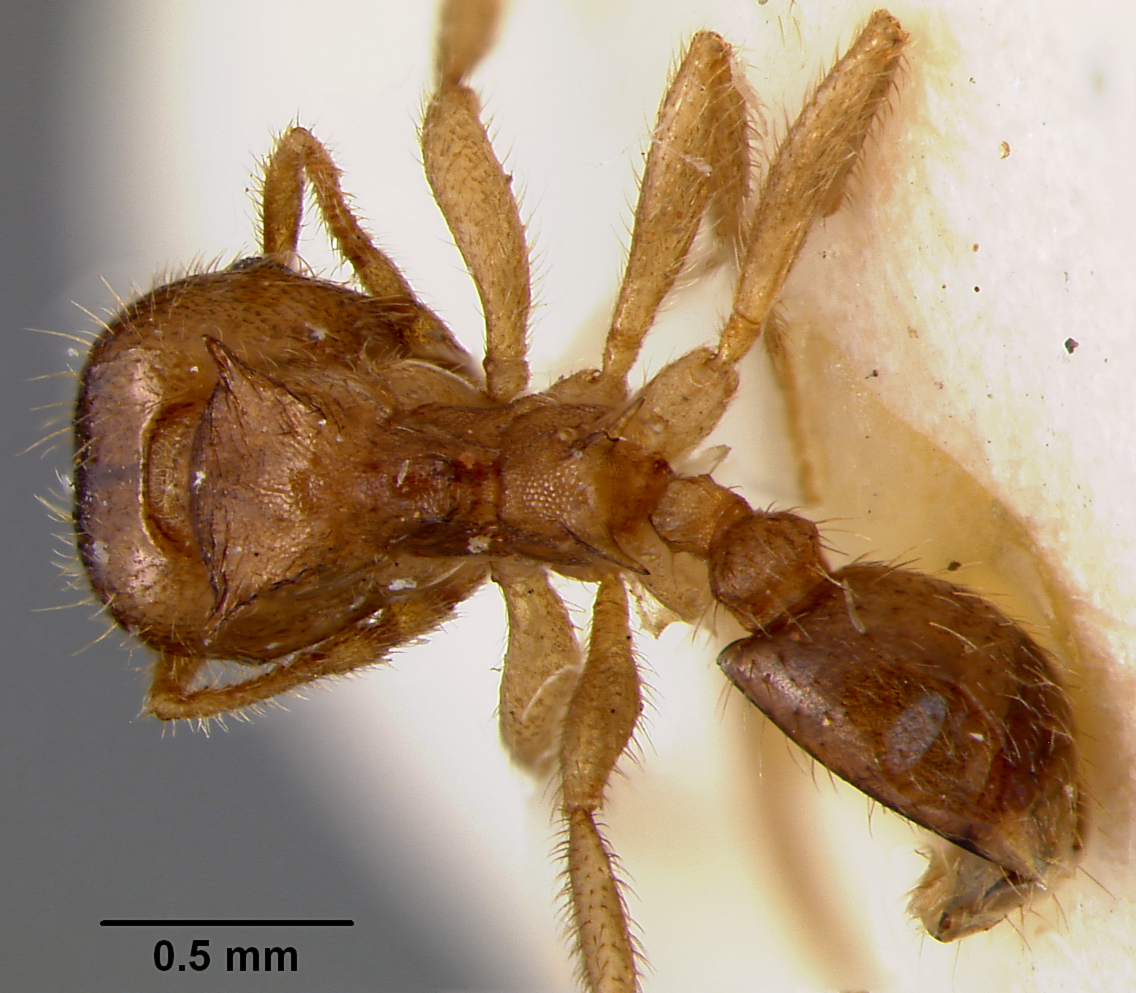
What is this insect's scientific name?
Lophomyrmex quadrispinosus
